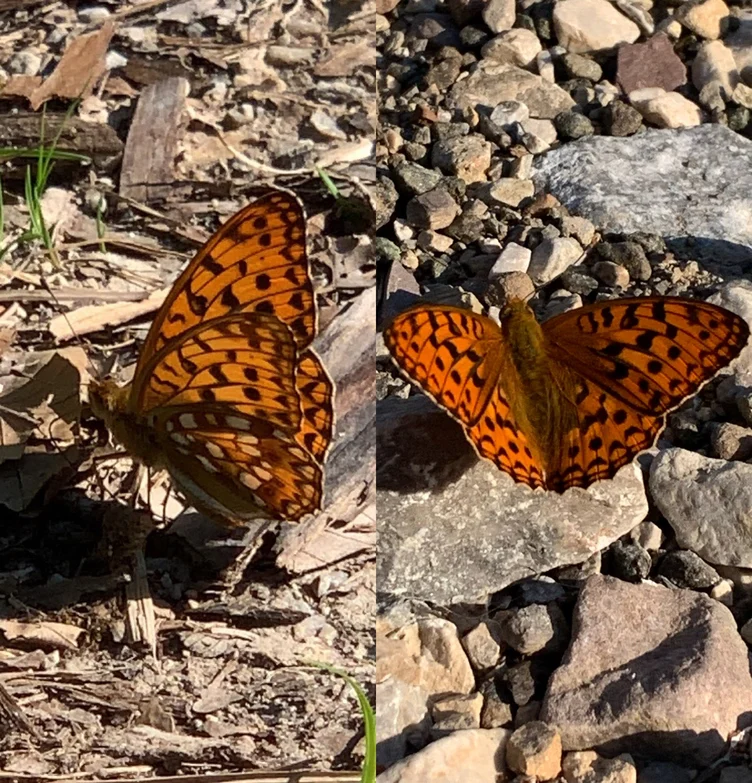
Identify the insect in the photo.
Fabriciana adippe
